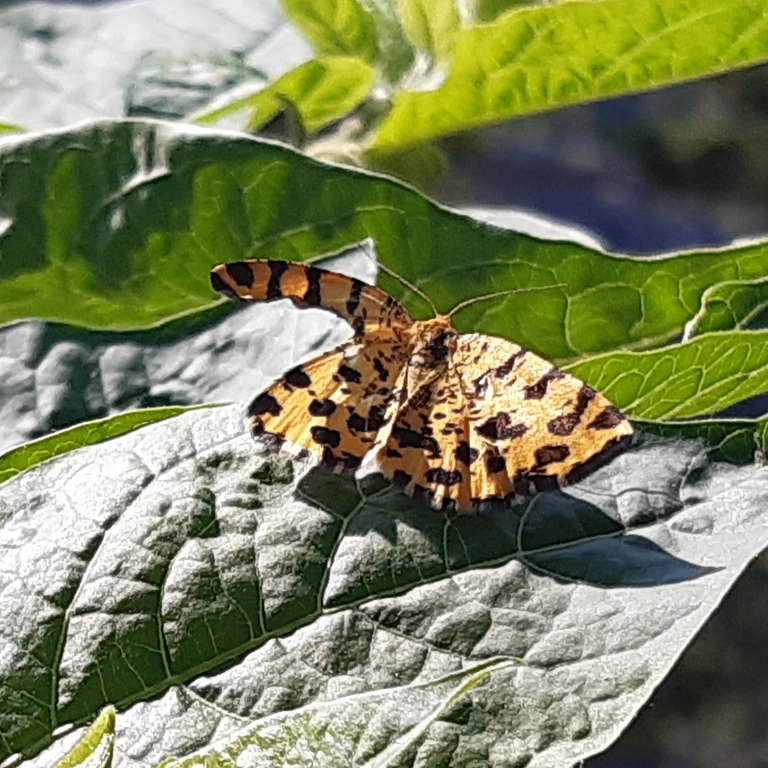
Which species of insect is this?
Pseudopanthera macularia
